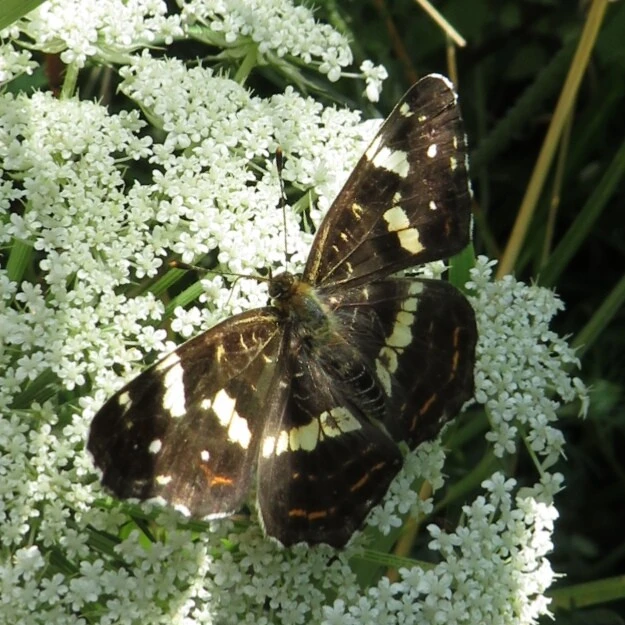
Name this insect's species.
Araschnia levana
